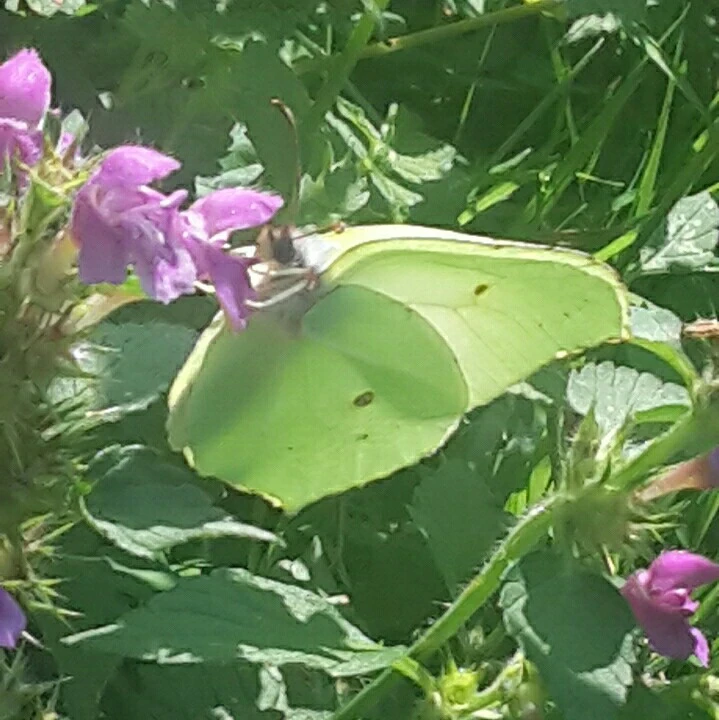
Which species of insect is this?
Gonepteryx rhamni
